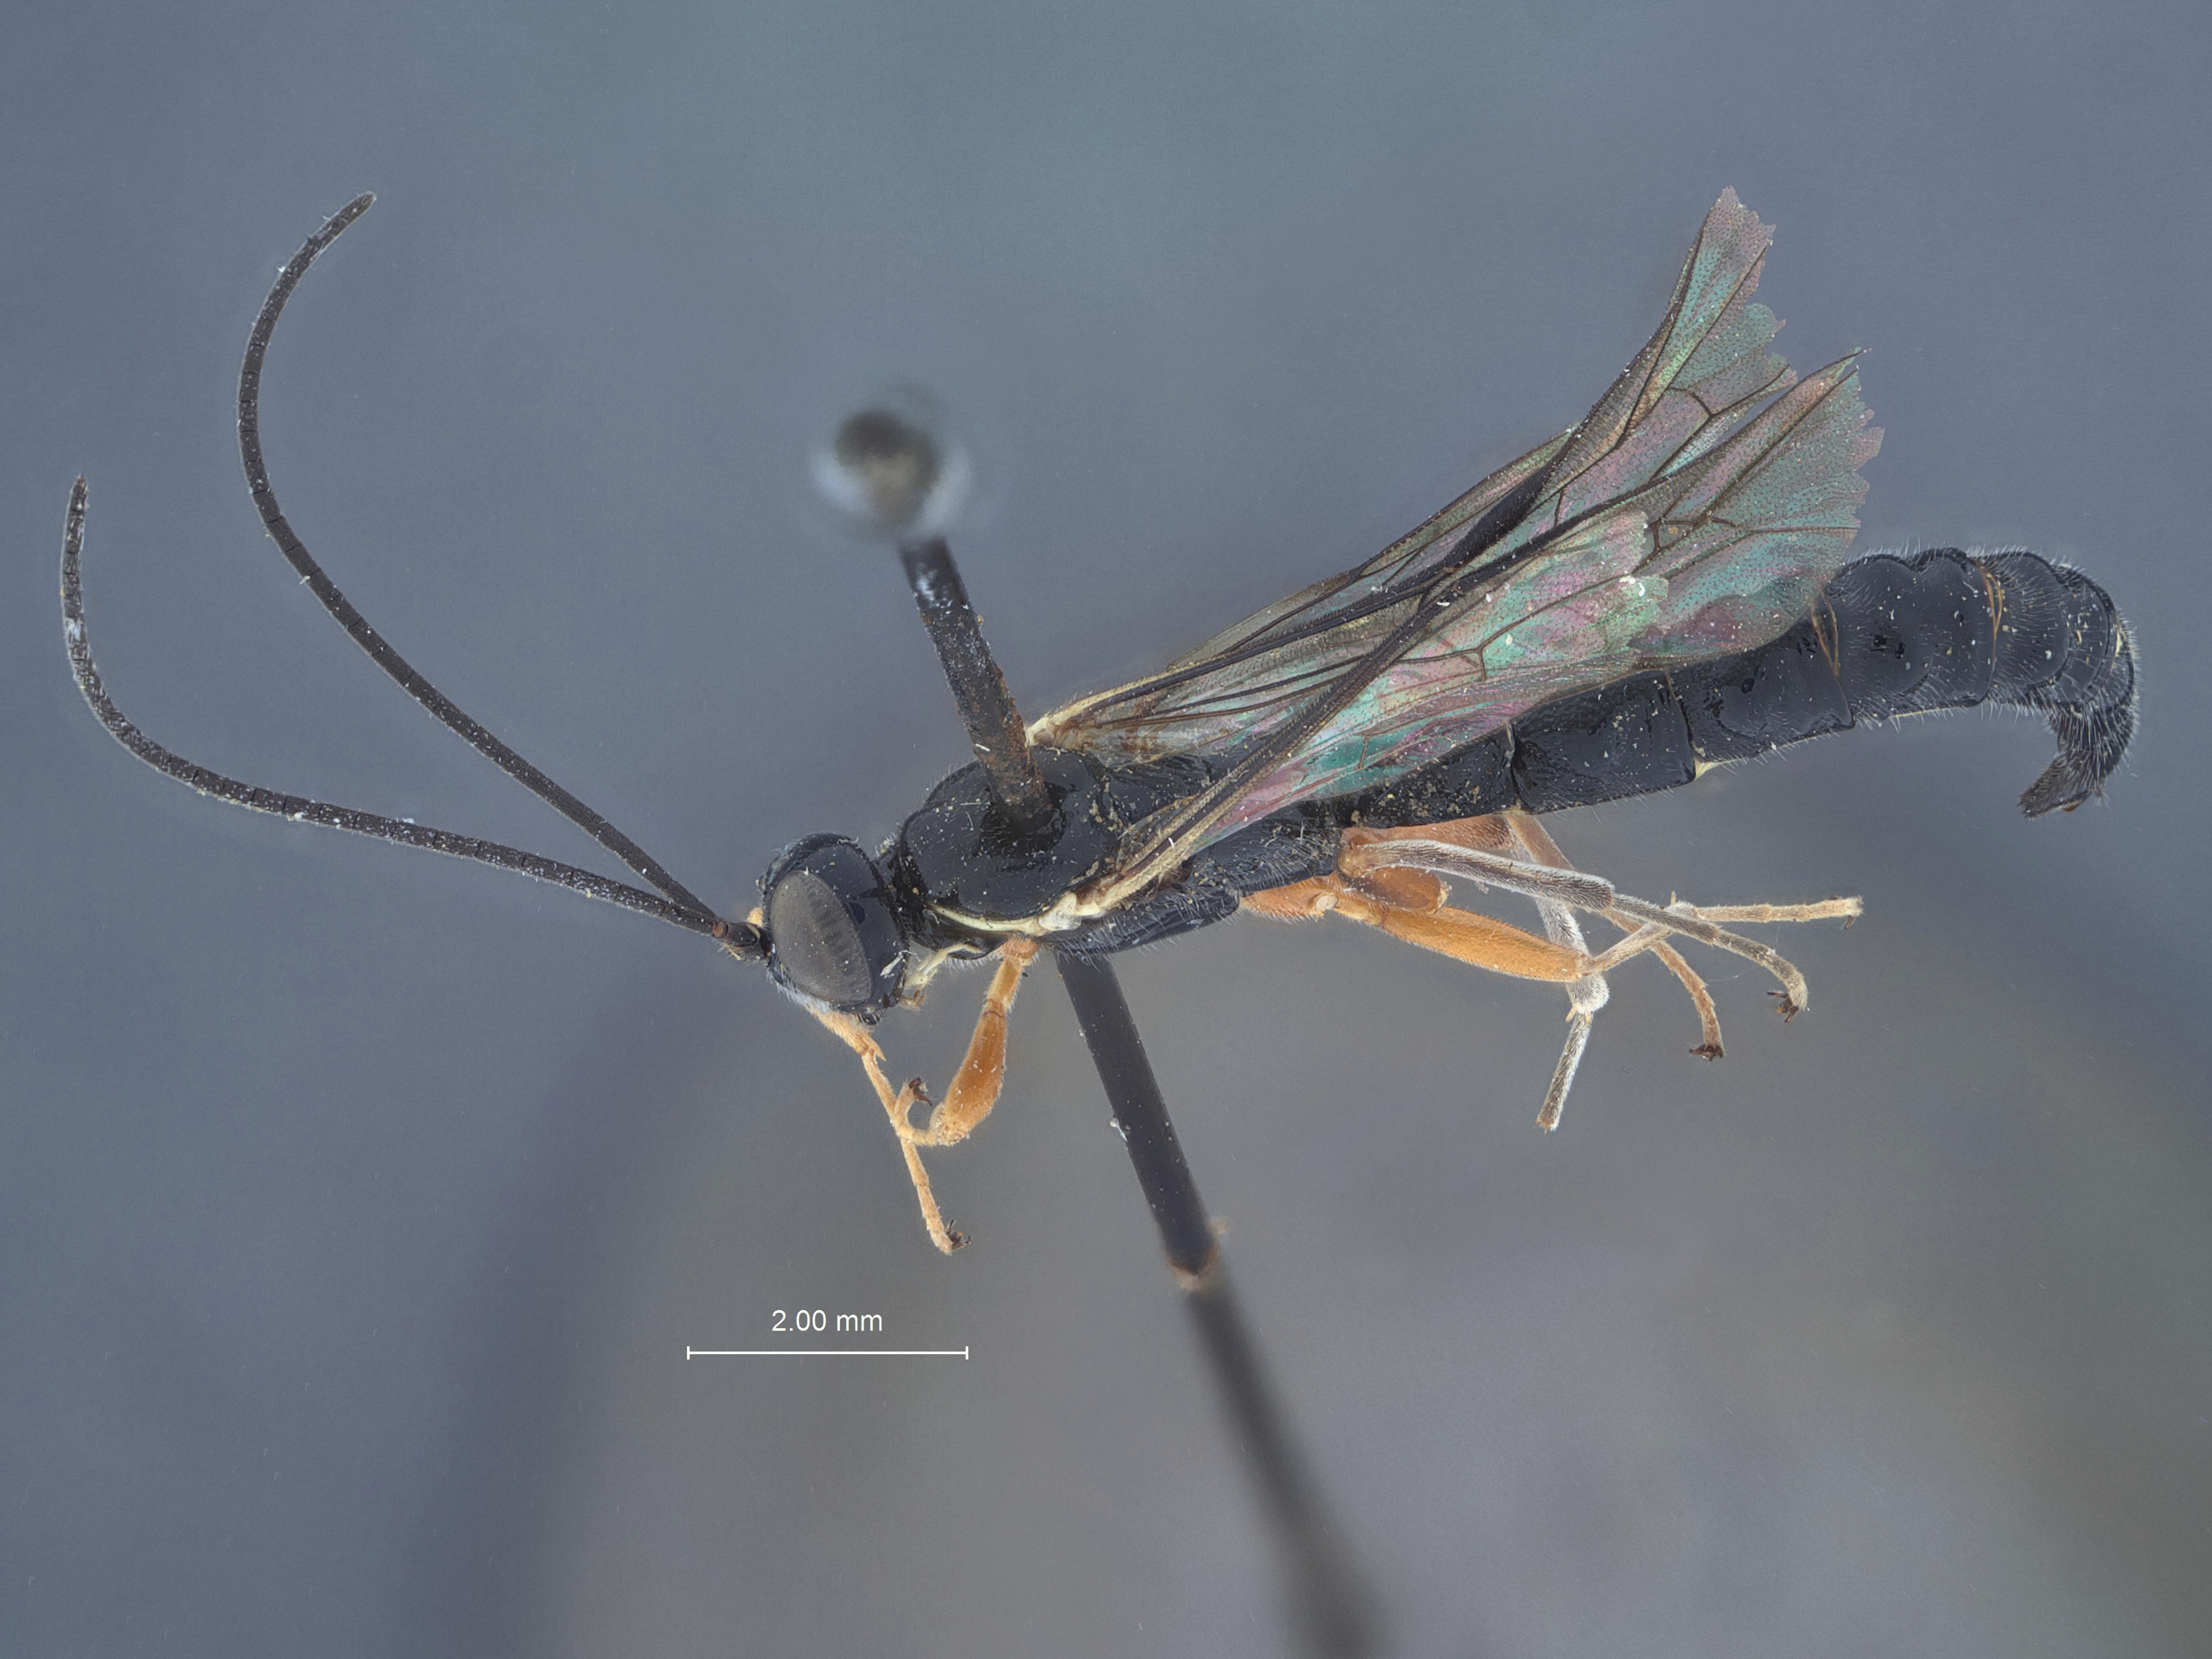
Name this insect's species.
Dolichomitus taeniatus
